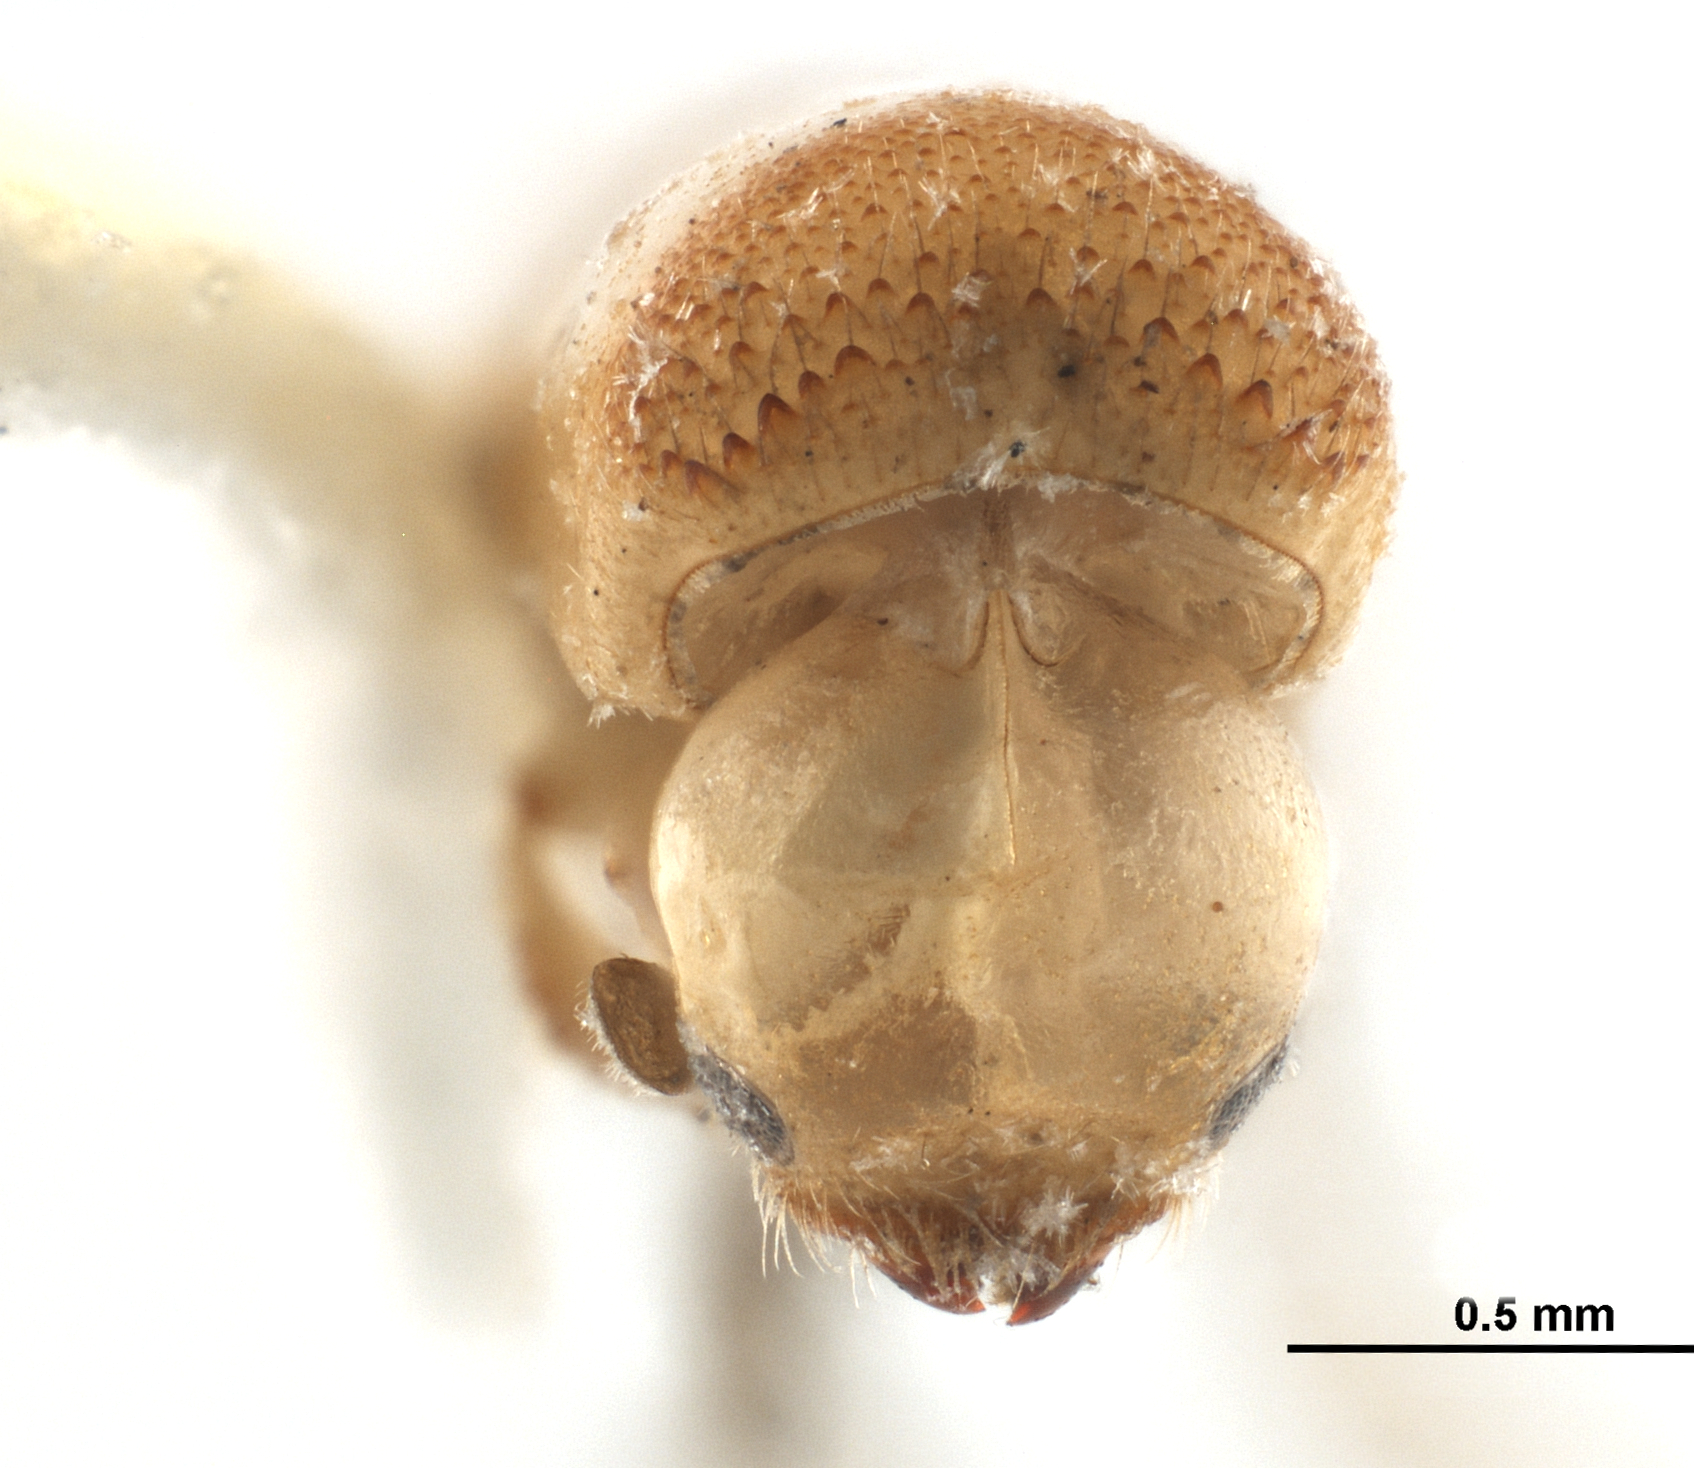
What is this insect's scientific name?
Webbia ceylonae
